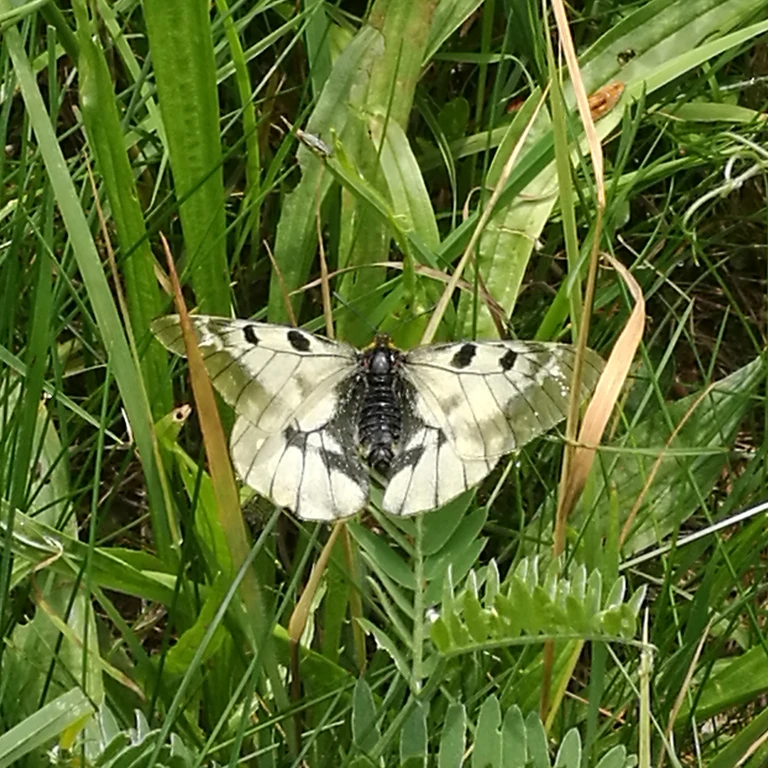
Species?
Parnassius mnemosyne
